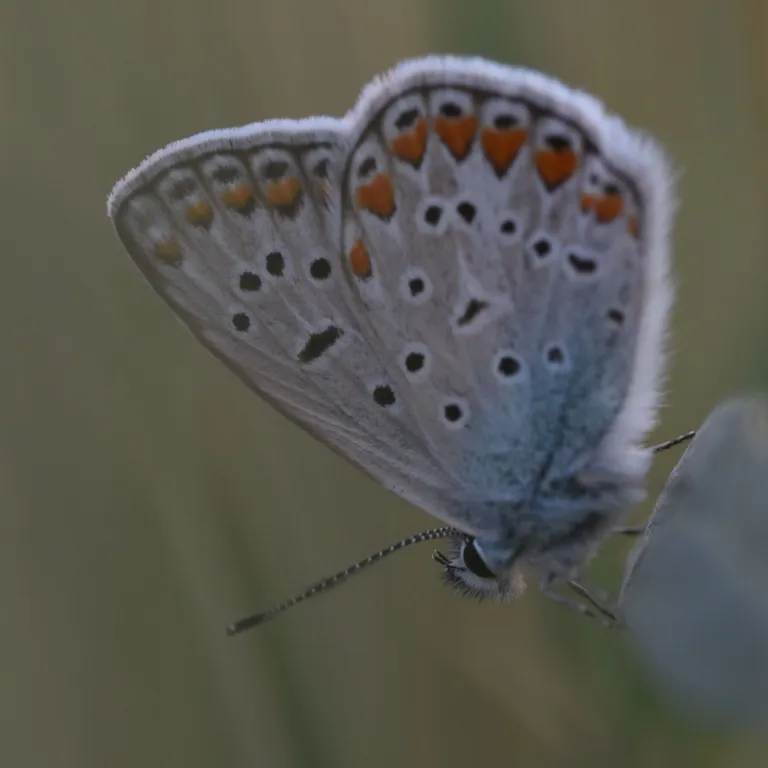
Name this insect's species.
Polyommatus icarus
